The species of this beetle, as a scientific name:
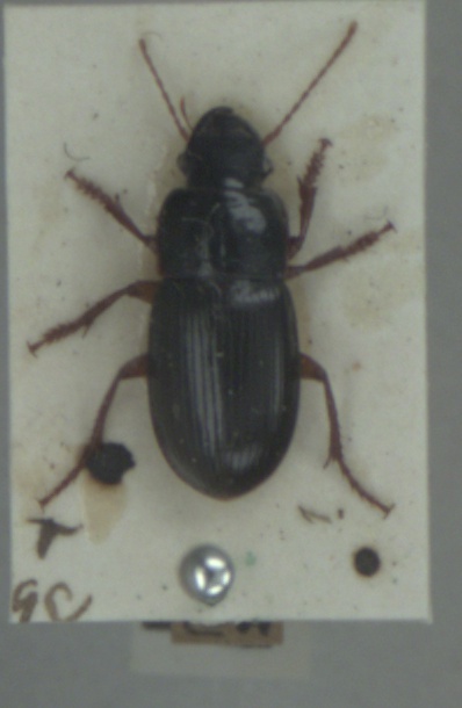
Harpalus latus
